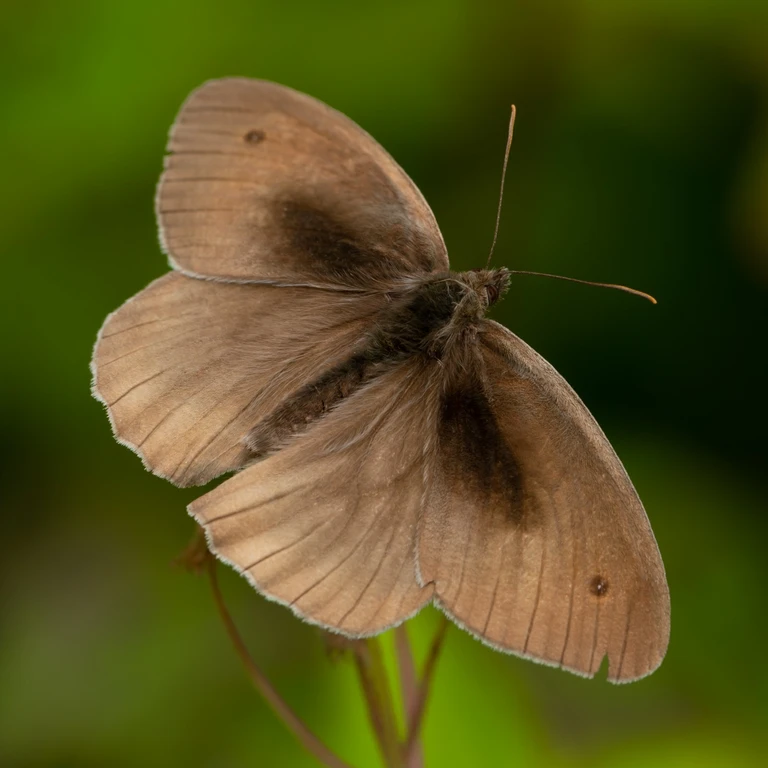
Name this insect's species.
Maniola jurtina
